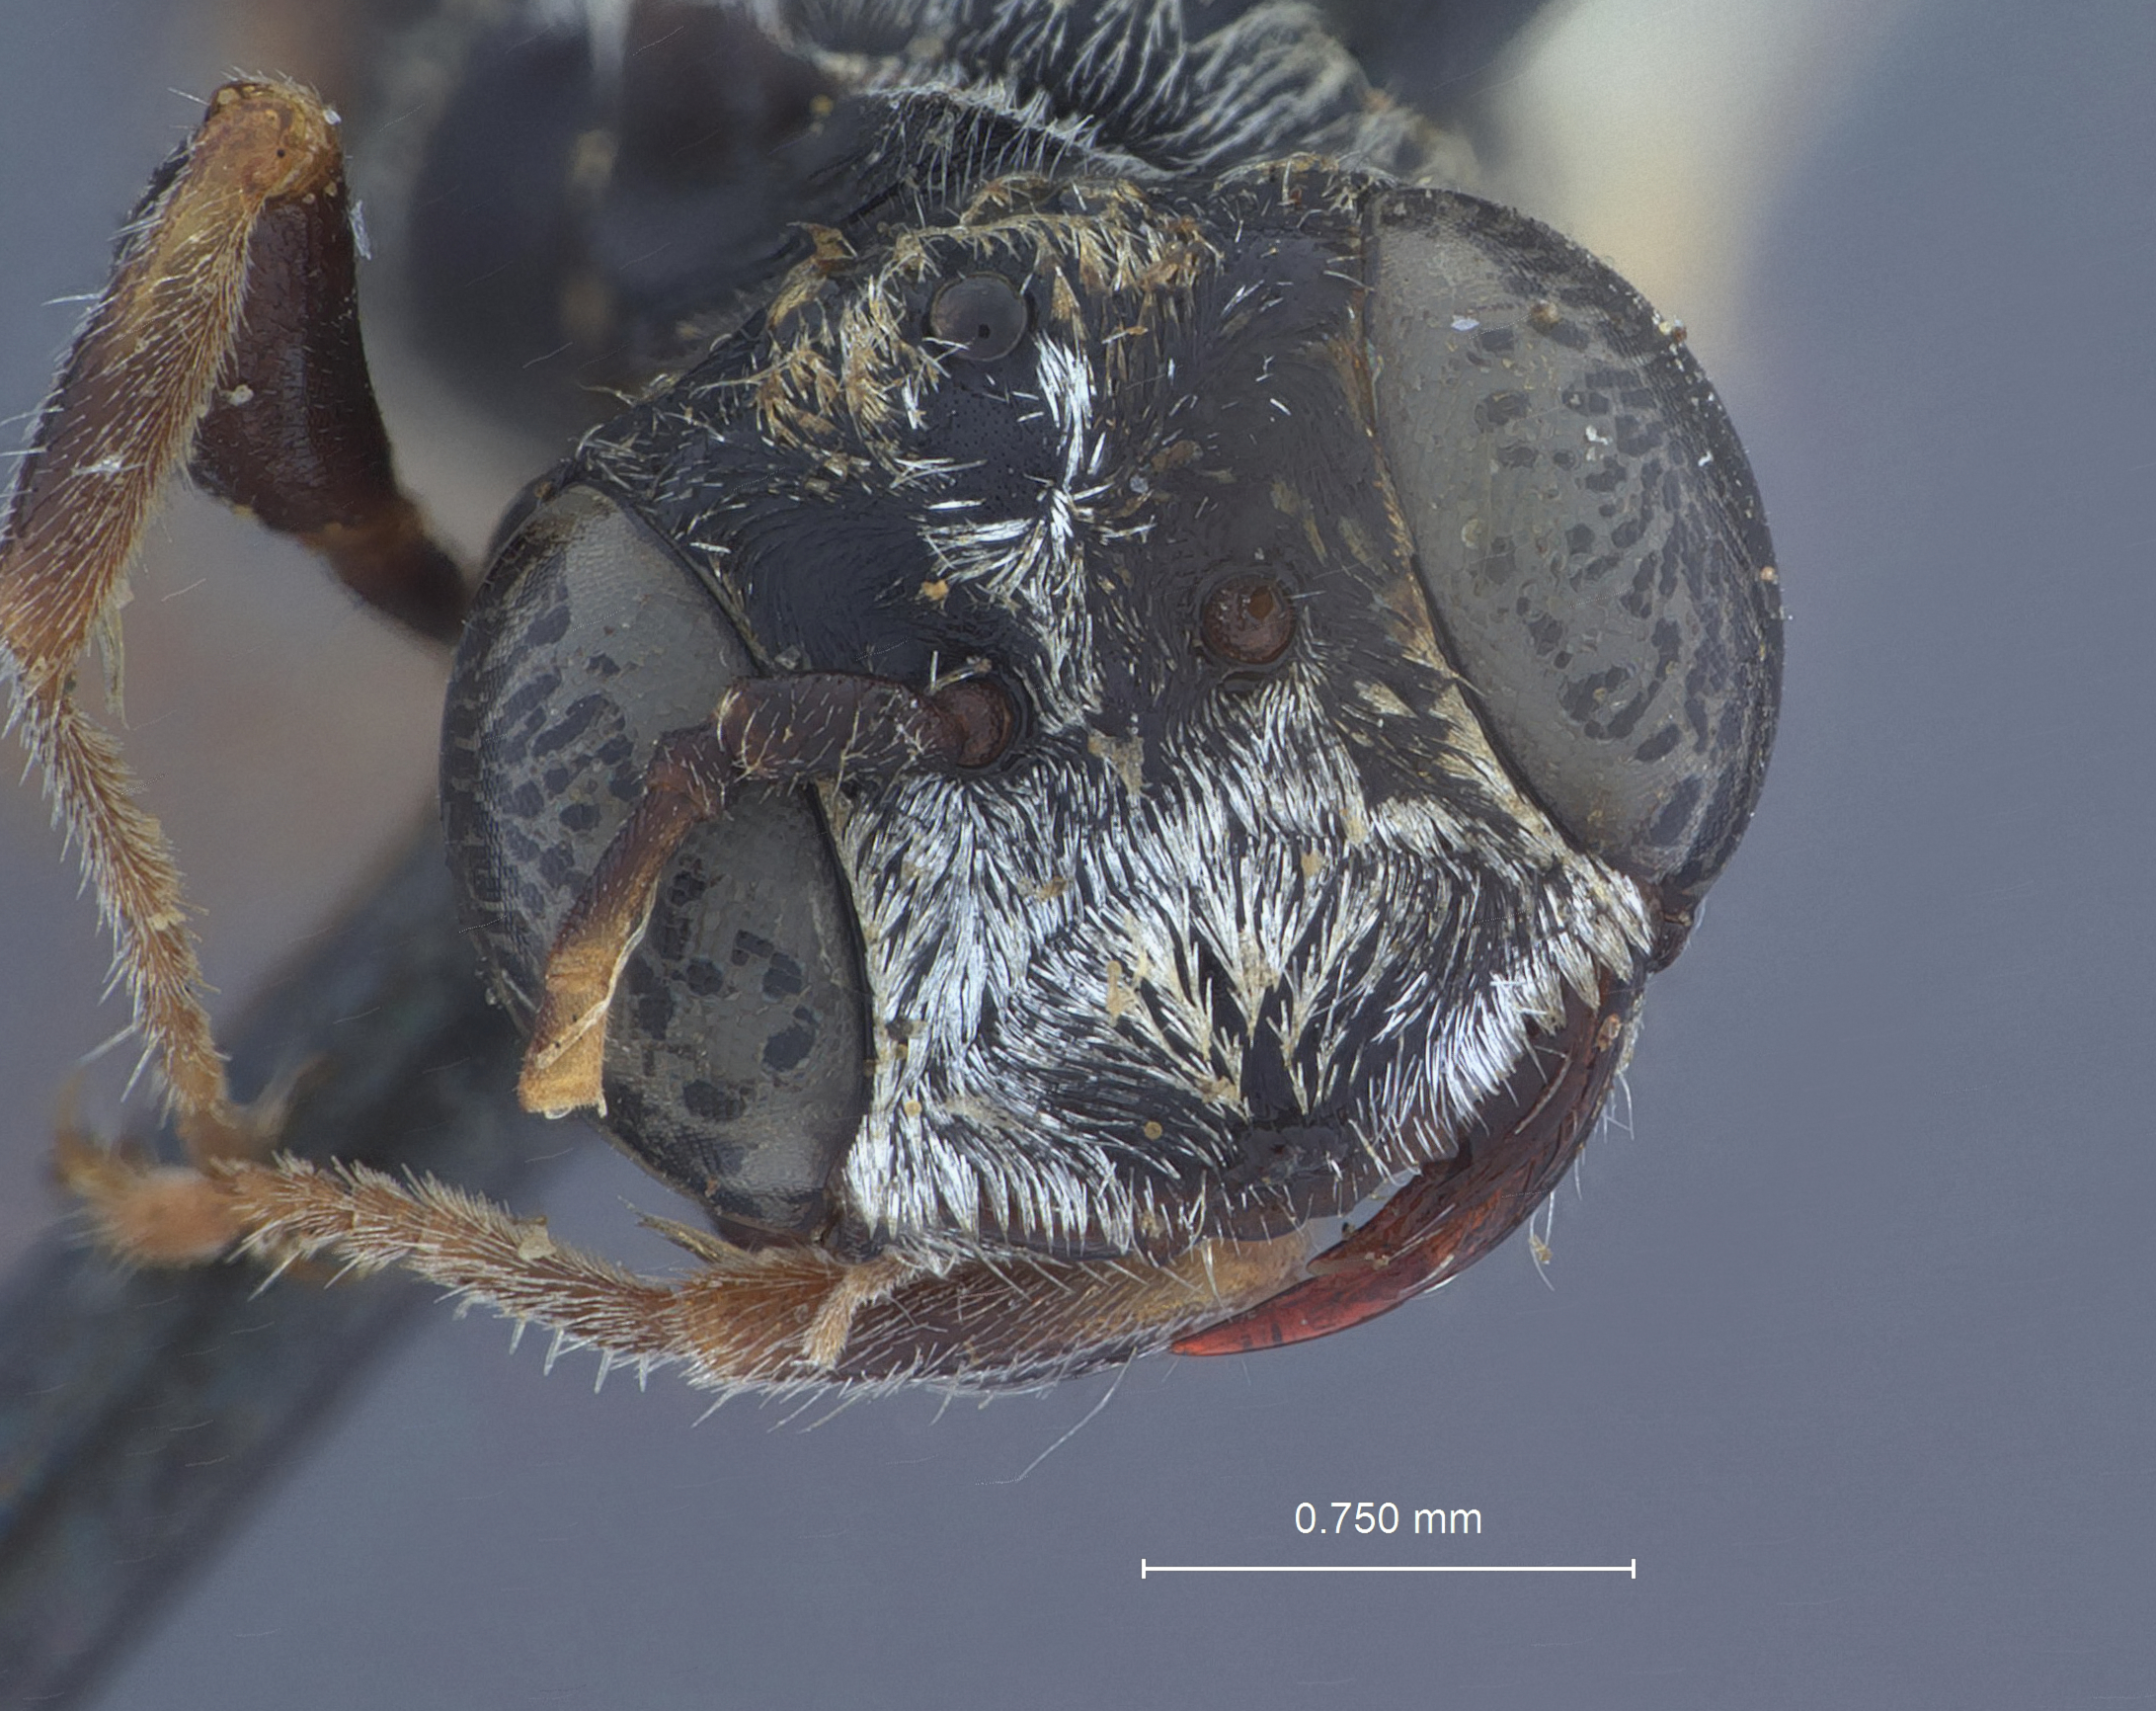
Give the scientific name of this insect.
Mimesa coquilletti
